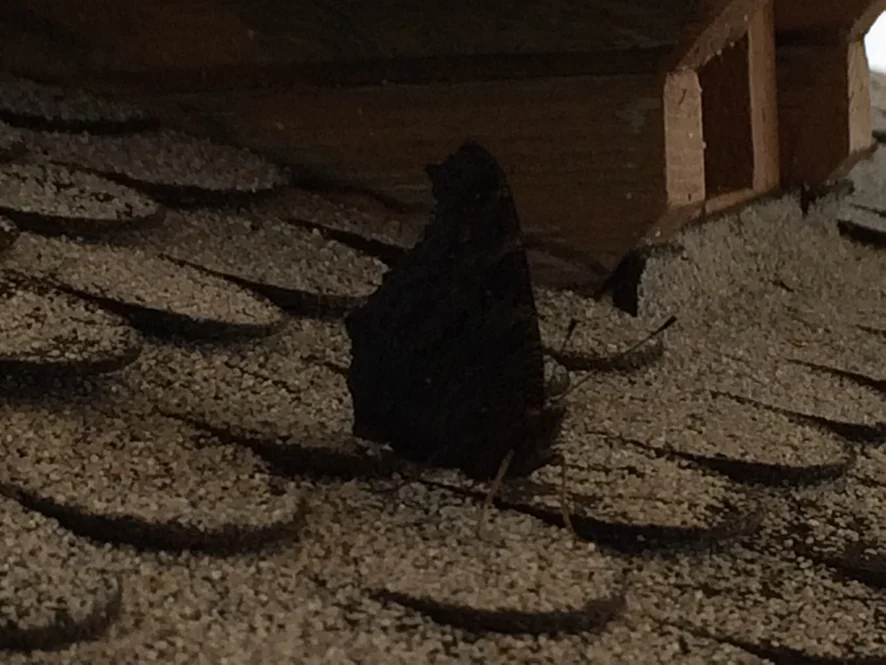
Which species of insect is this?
Aglais io
